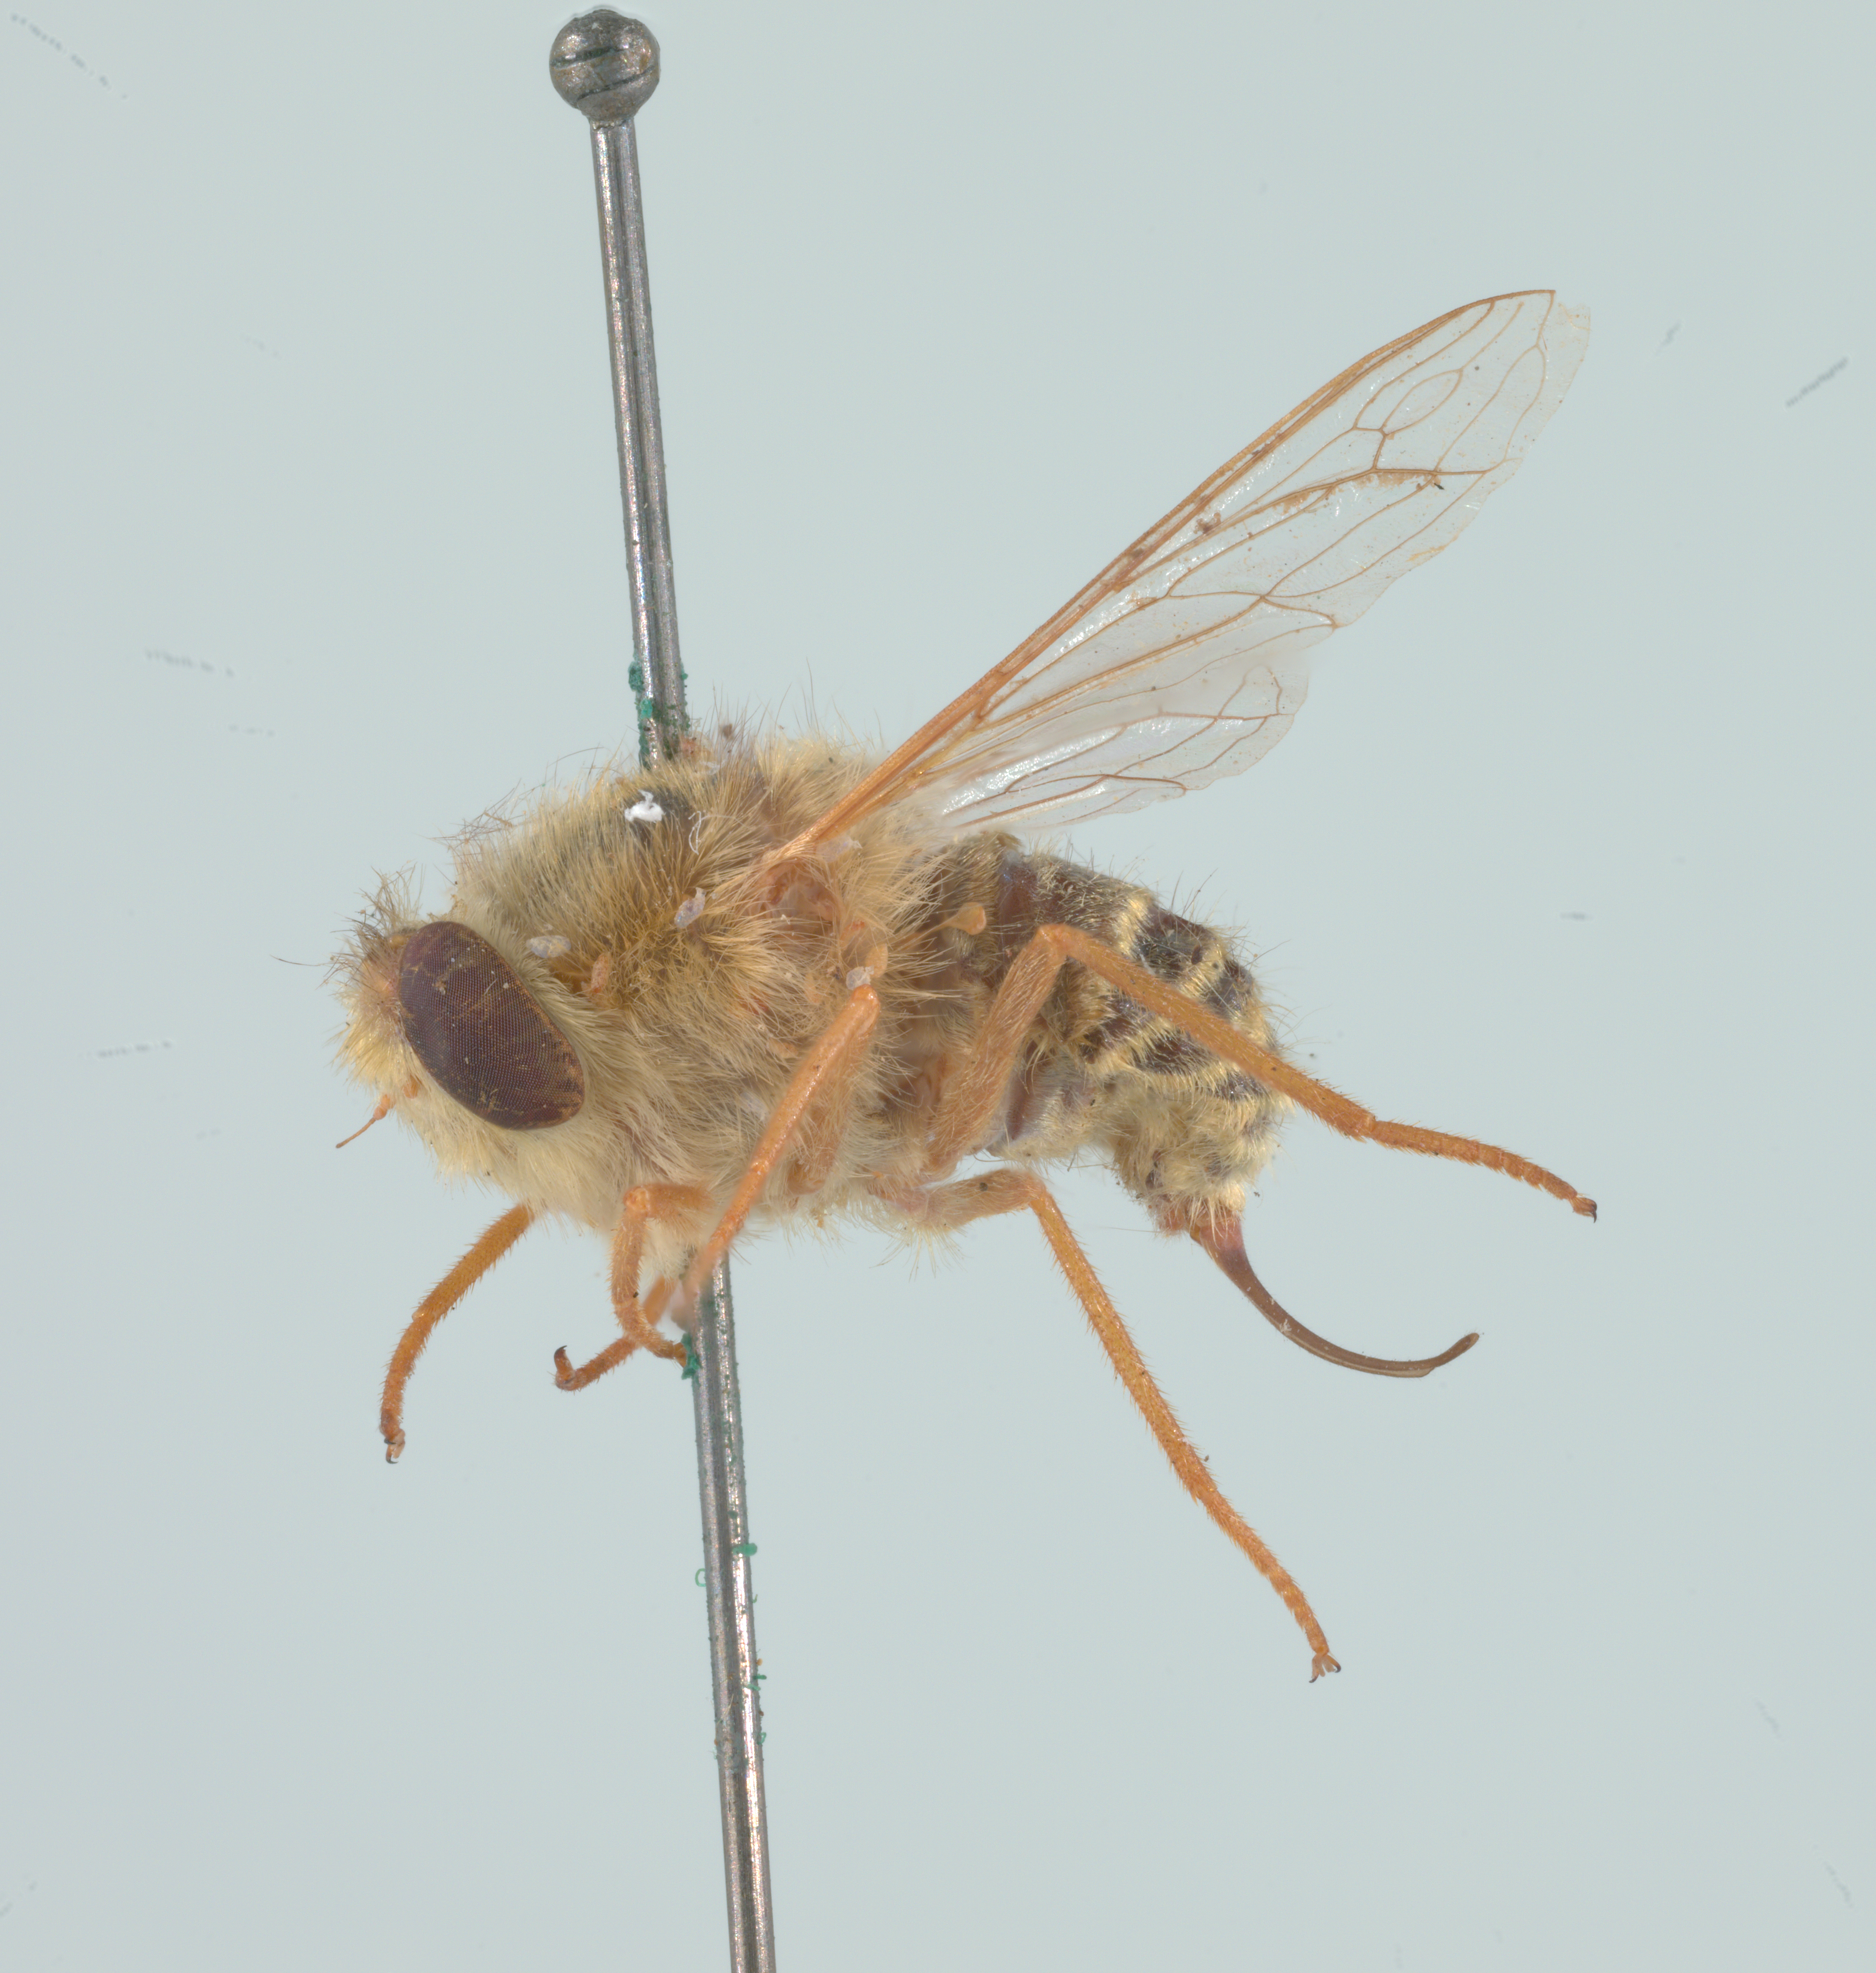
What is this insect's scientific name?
Trichopsidea clausa
